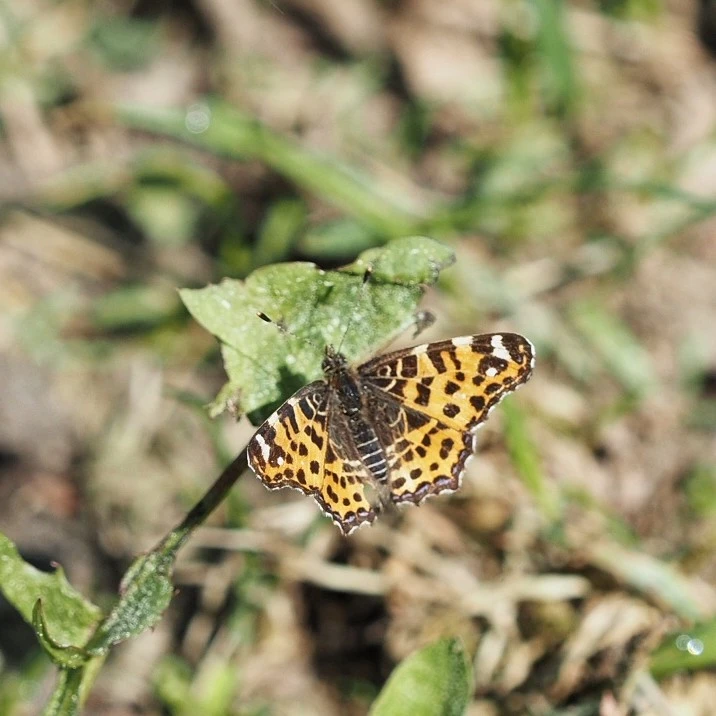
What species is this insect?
Araschnia levana
